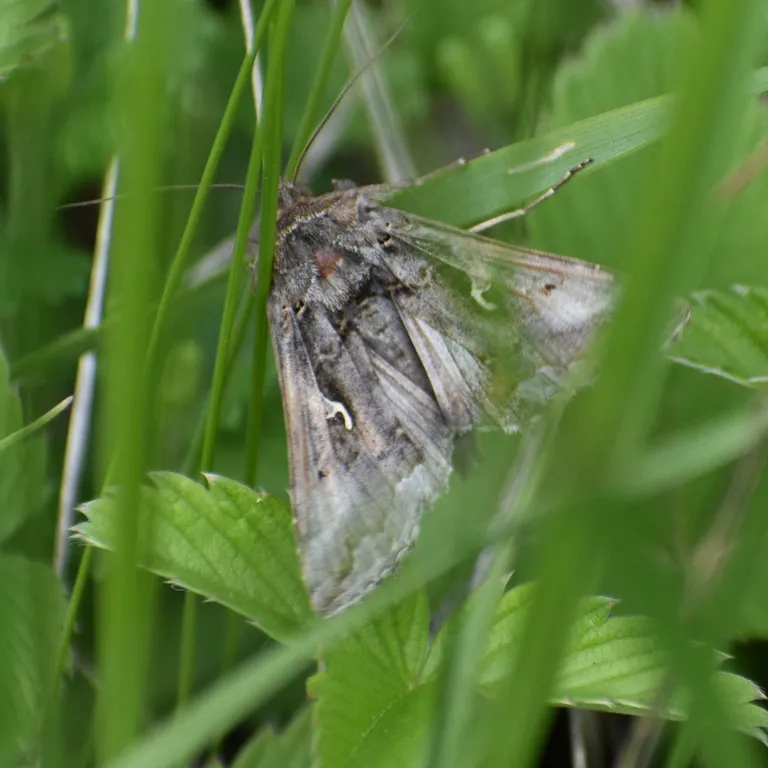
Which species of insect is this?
Autographa gamma
